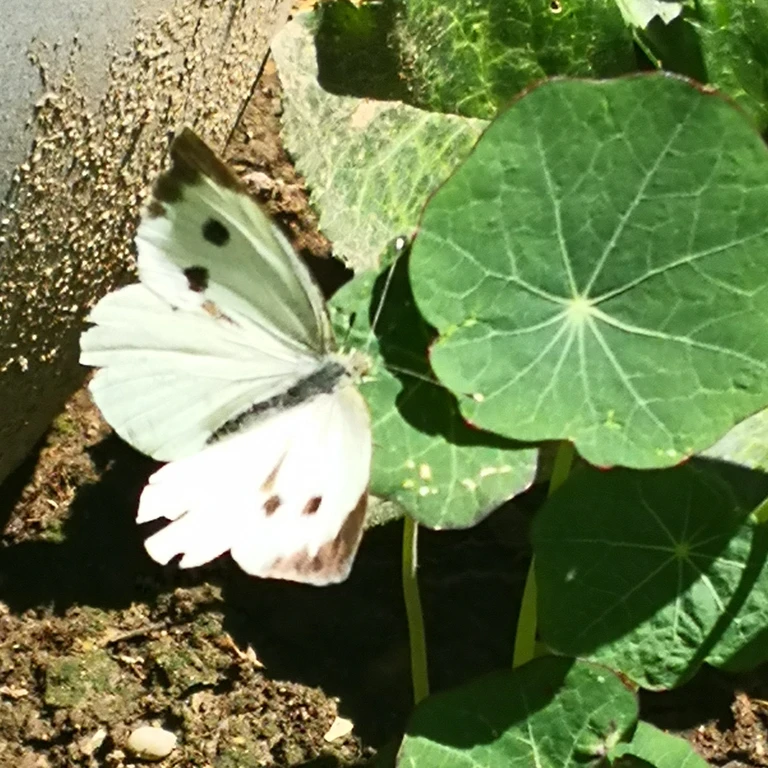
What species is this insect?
Pieris brassicae
